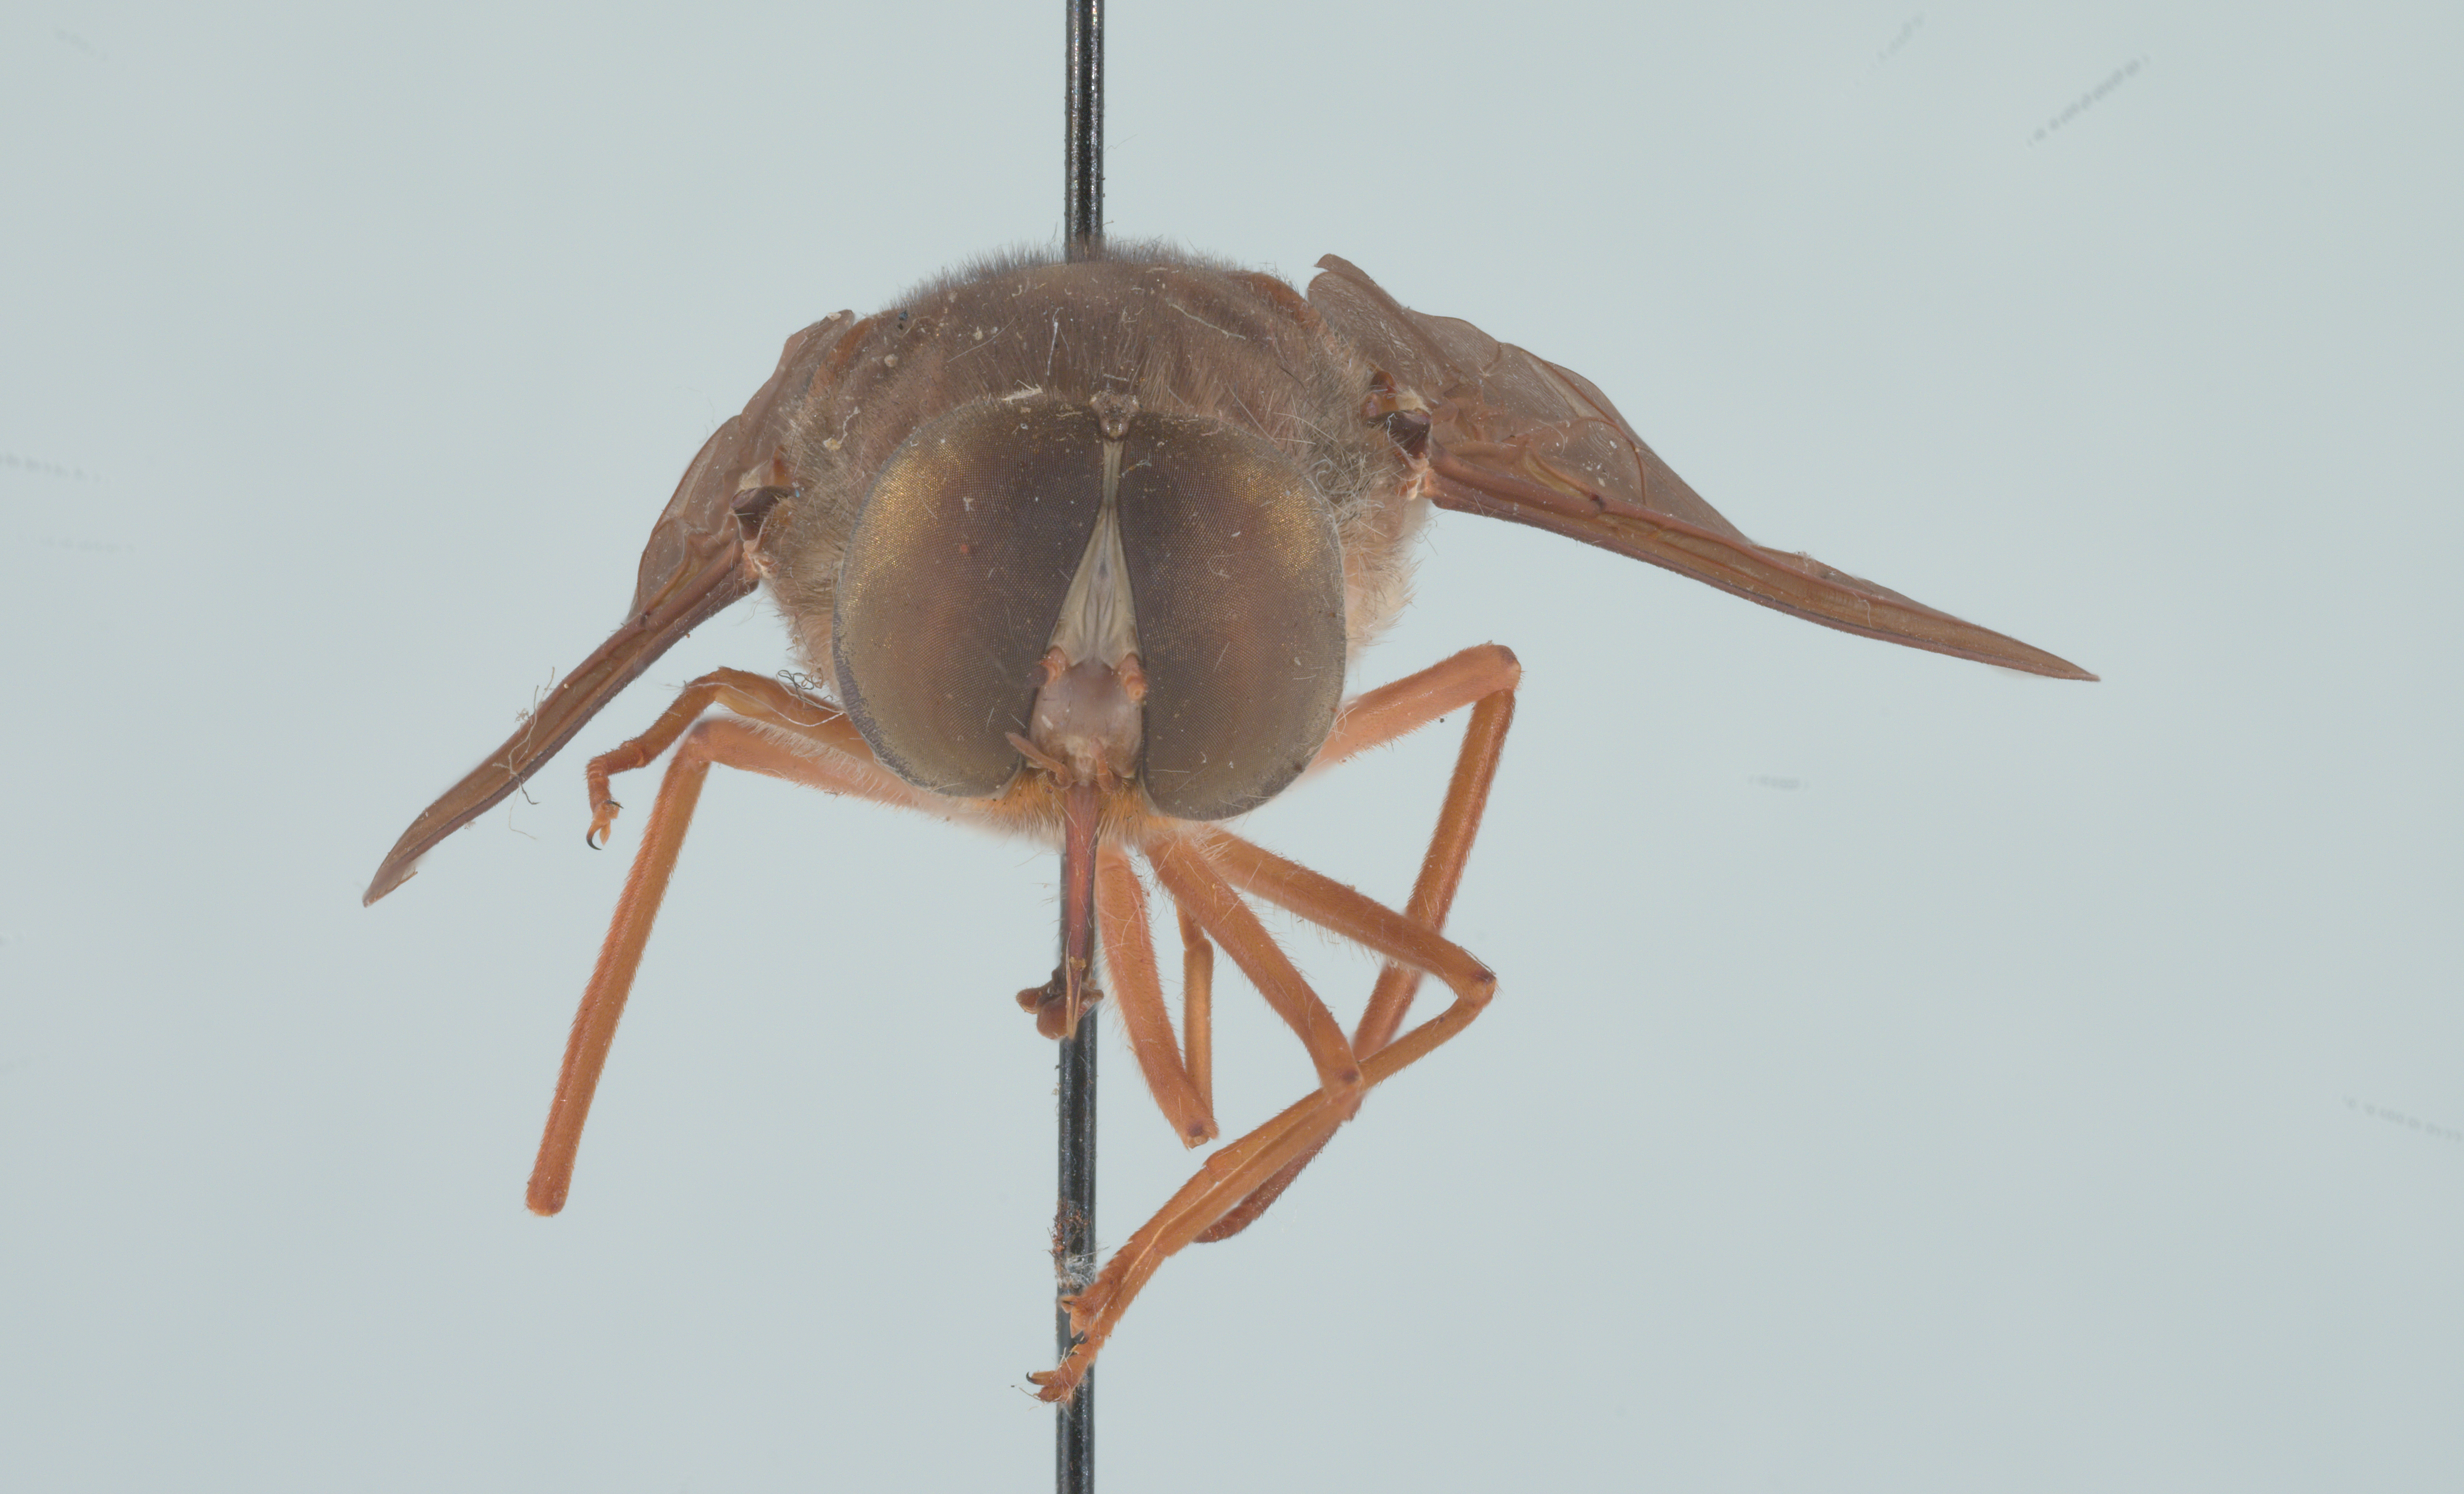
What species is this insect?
Trichophthalma novaehollandiae
